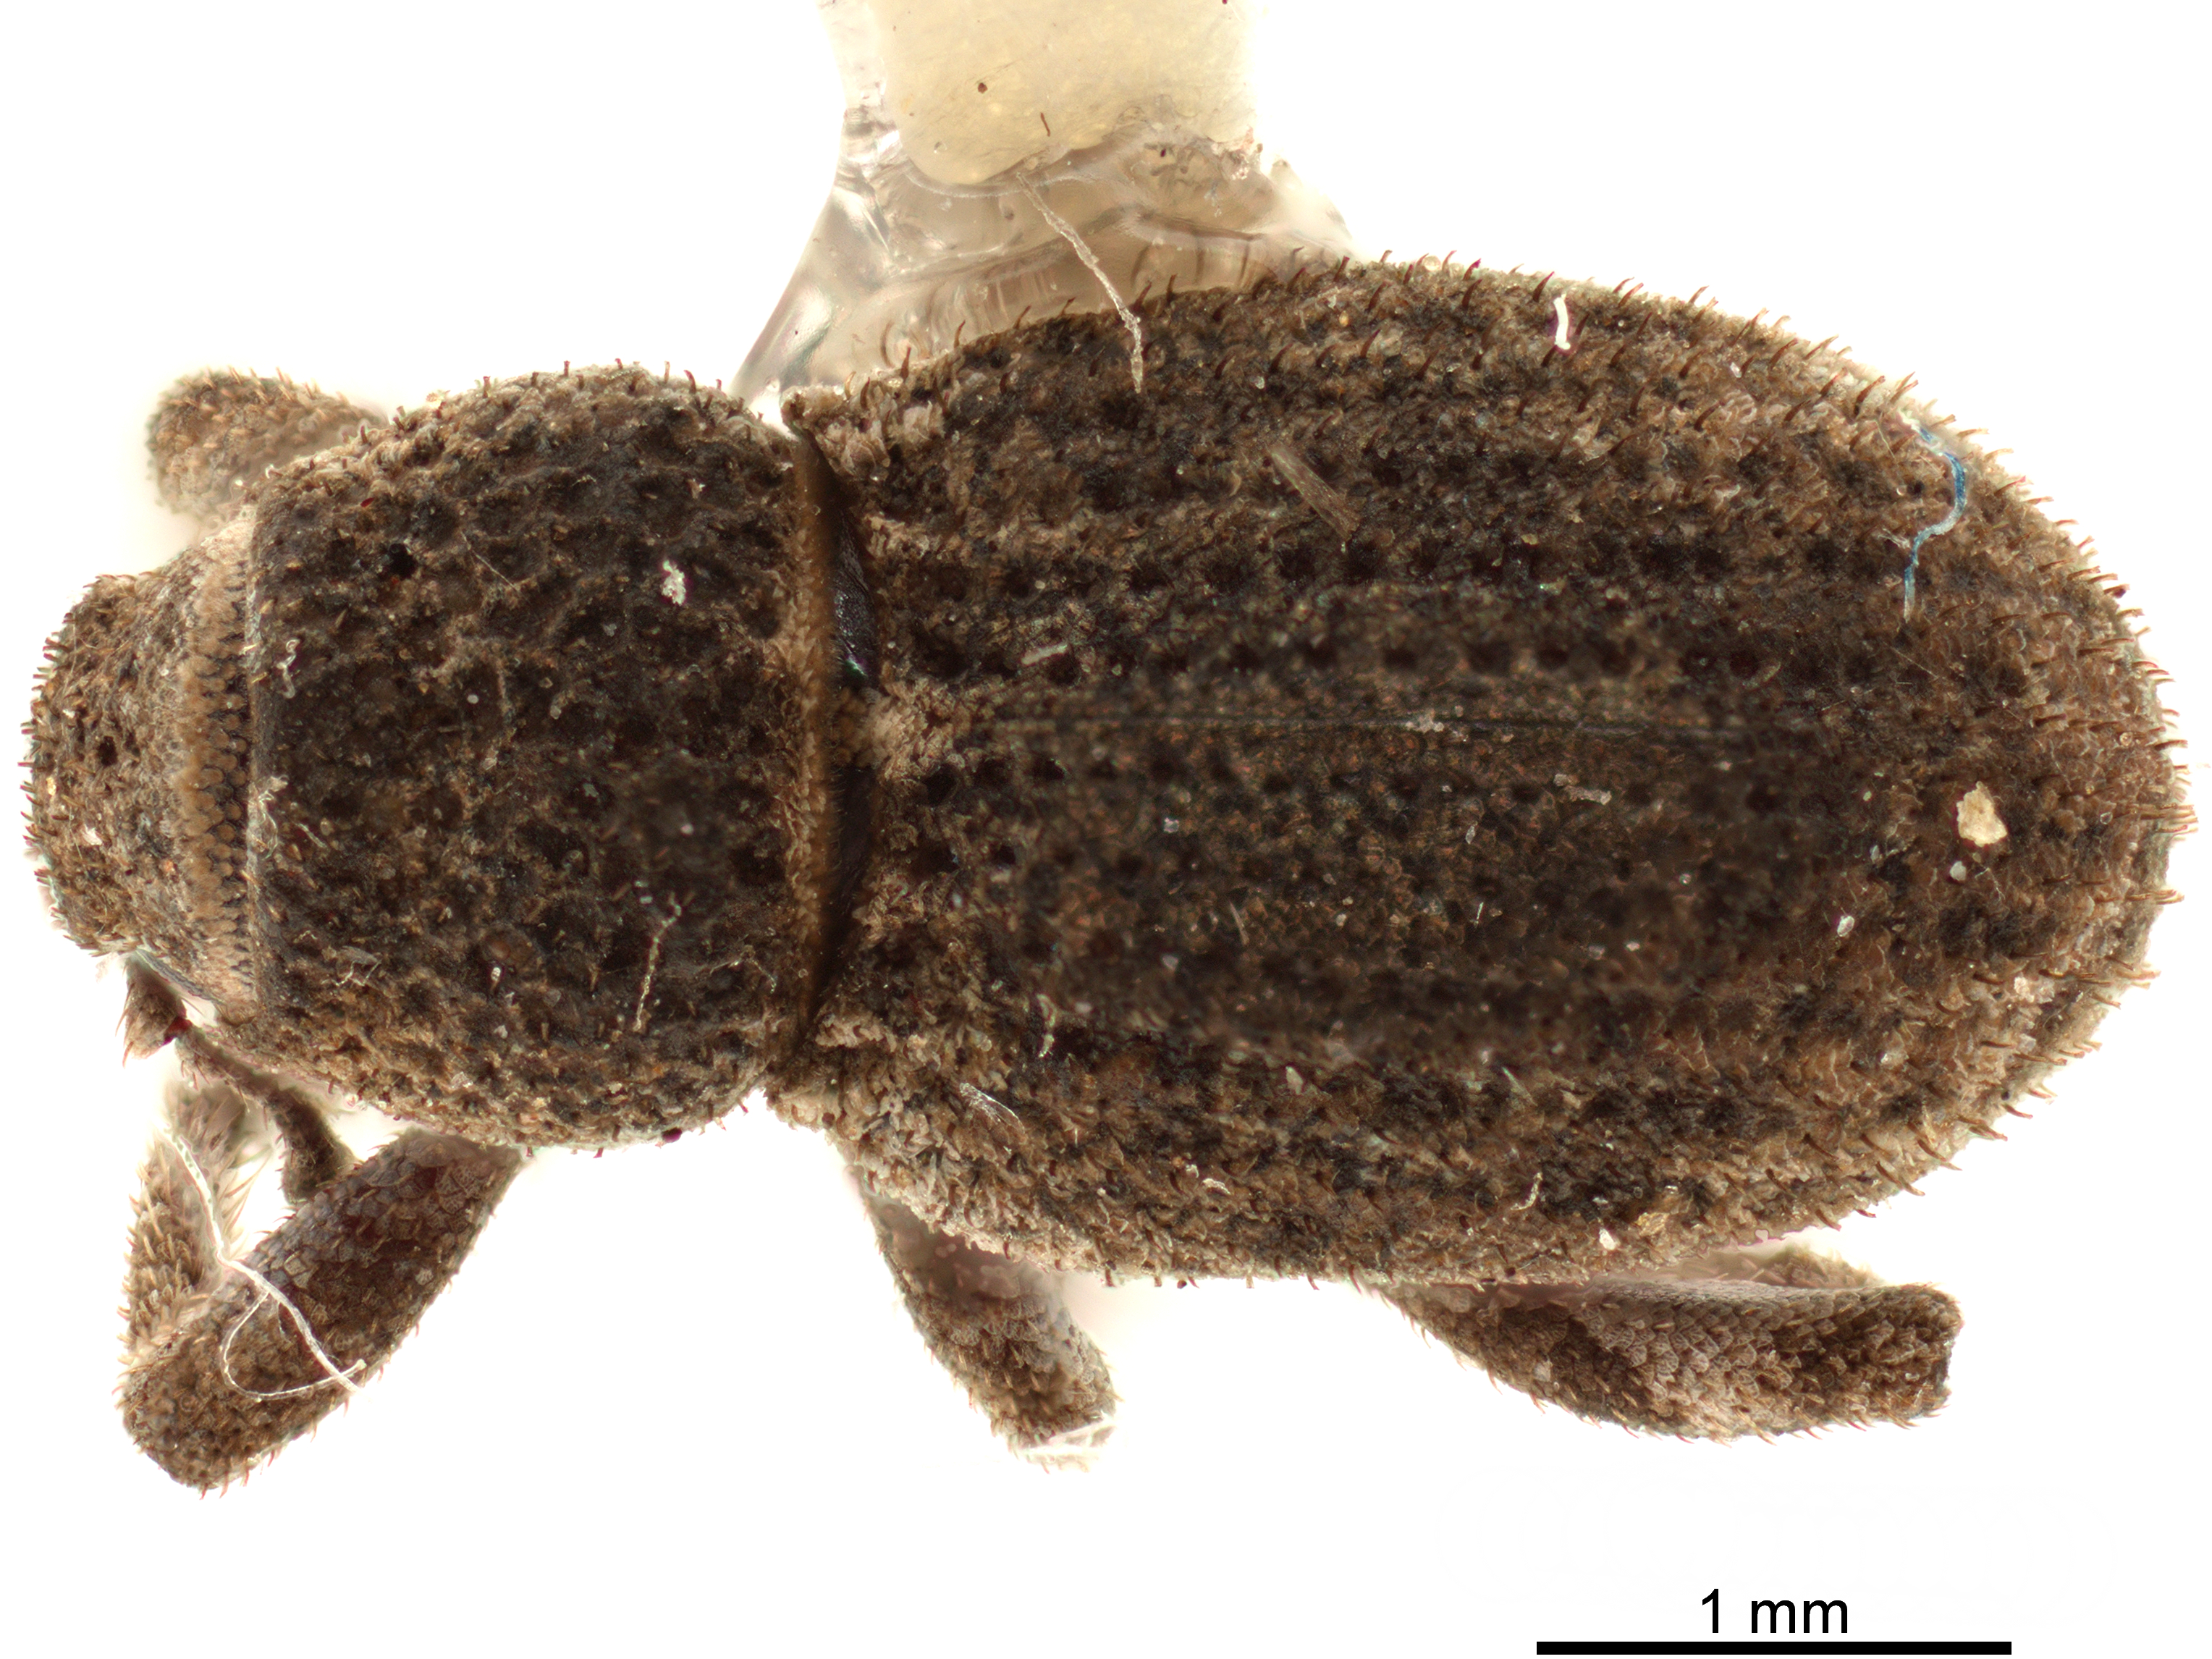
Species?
Sapotes sordidus
